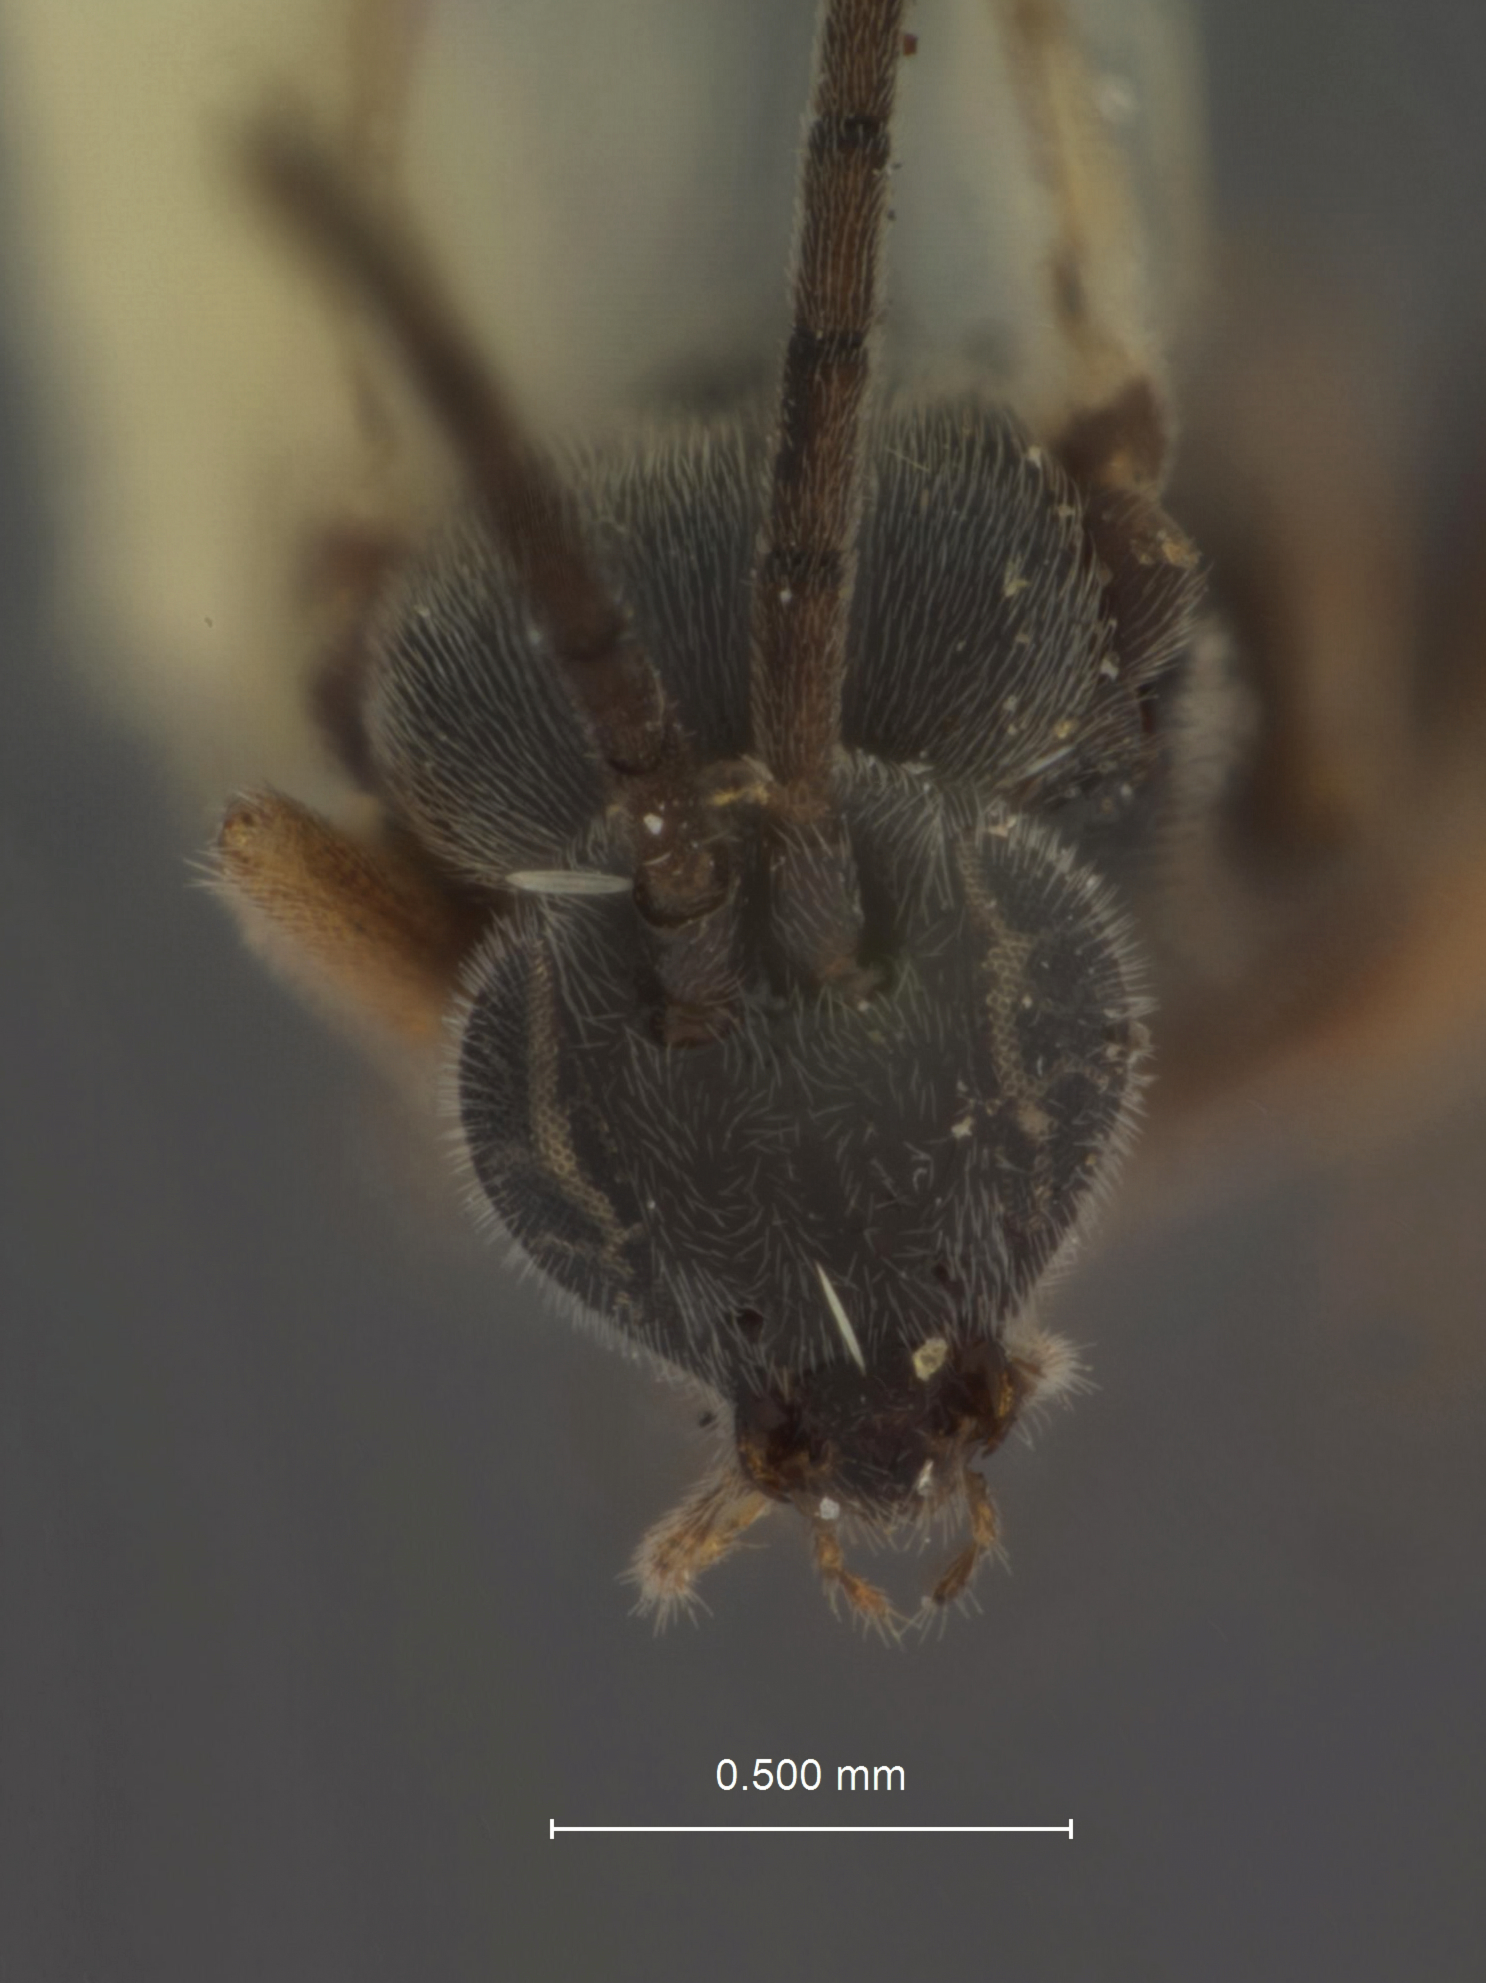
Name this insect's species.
Apanteles miantonomoi
